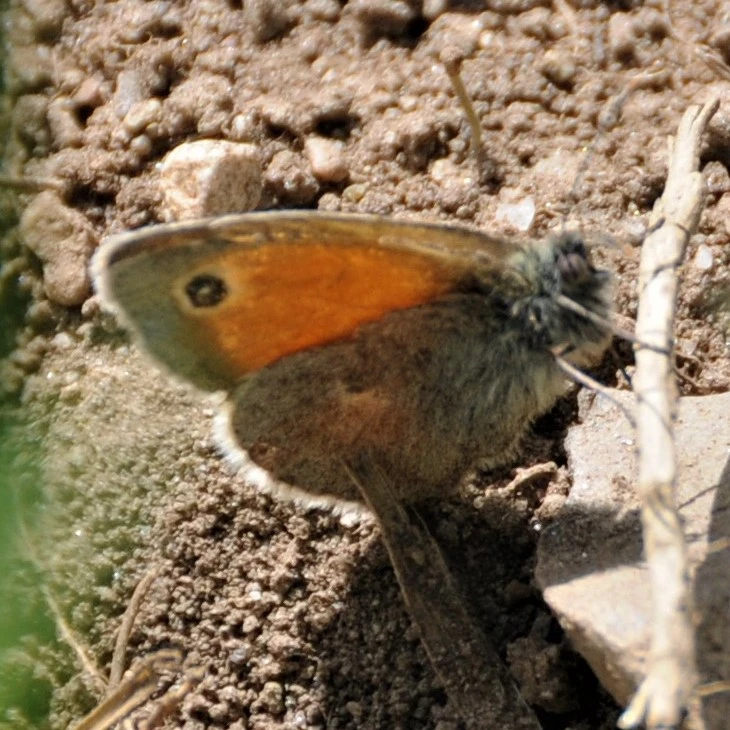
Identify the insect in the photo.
Coenonympha pamphilus
